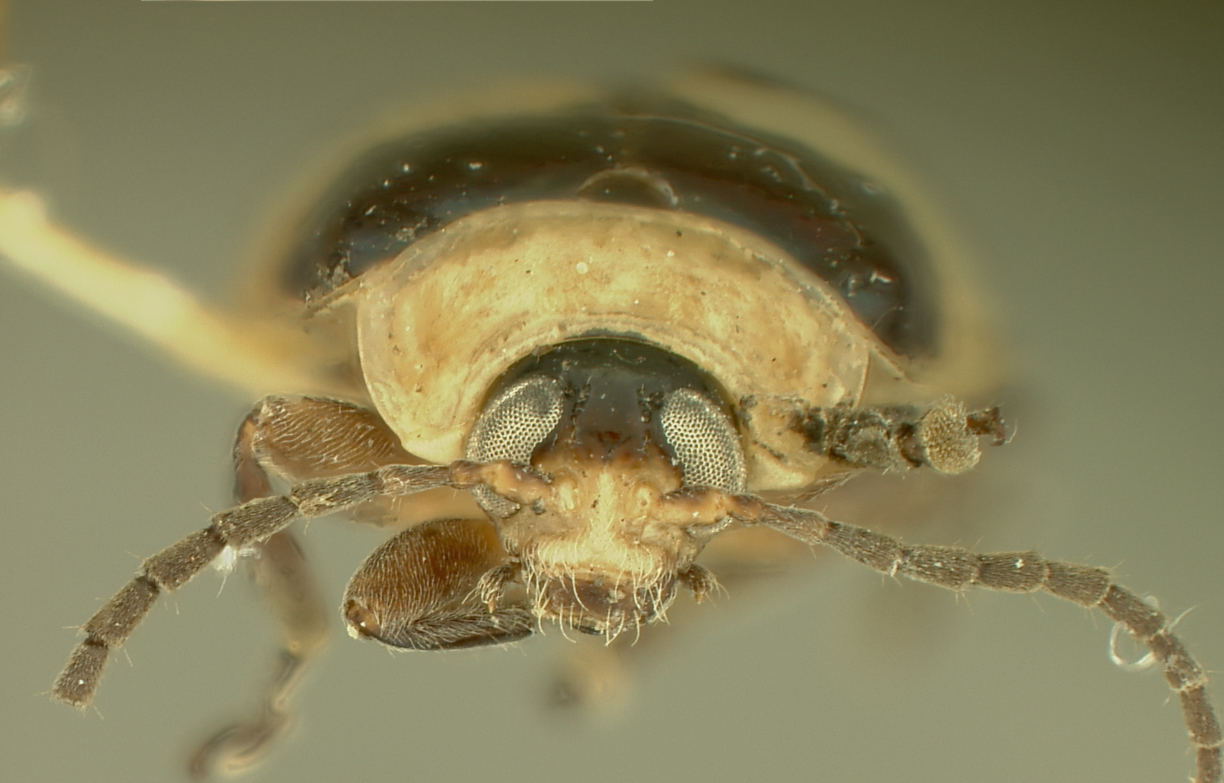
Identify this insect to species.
Nephrica macrops
